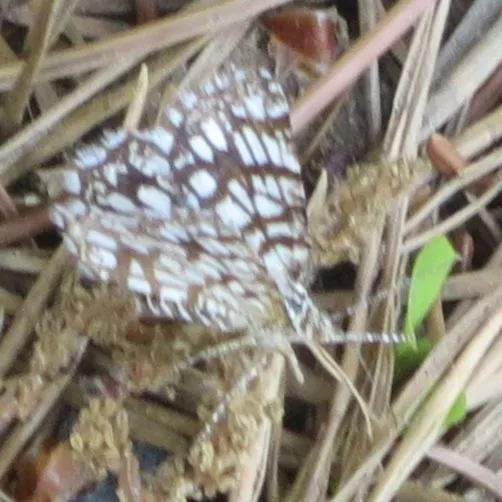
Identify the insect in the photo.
Chiasmia clathrata
